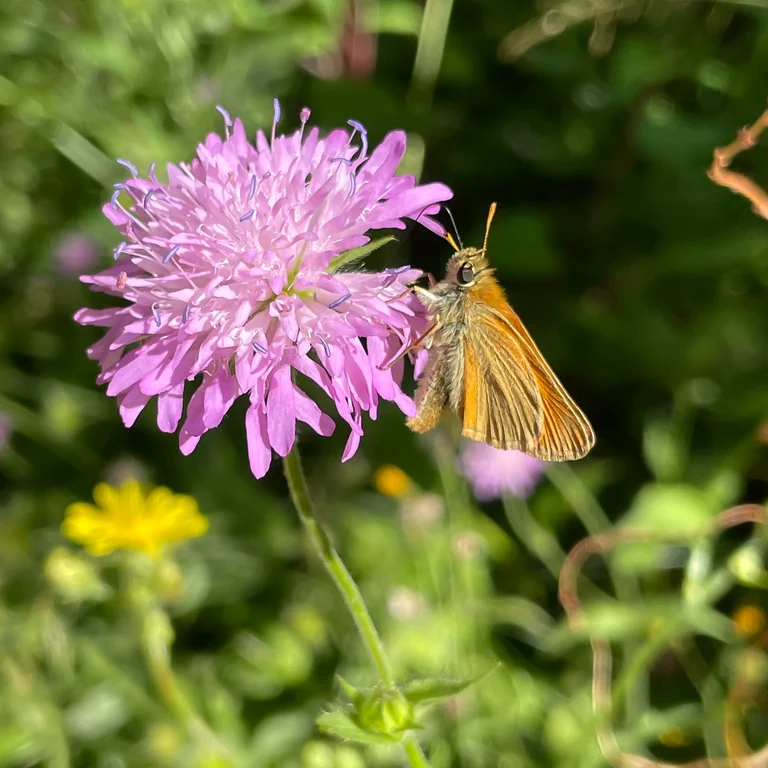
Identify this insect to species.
Thymelicus sylvestris
